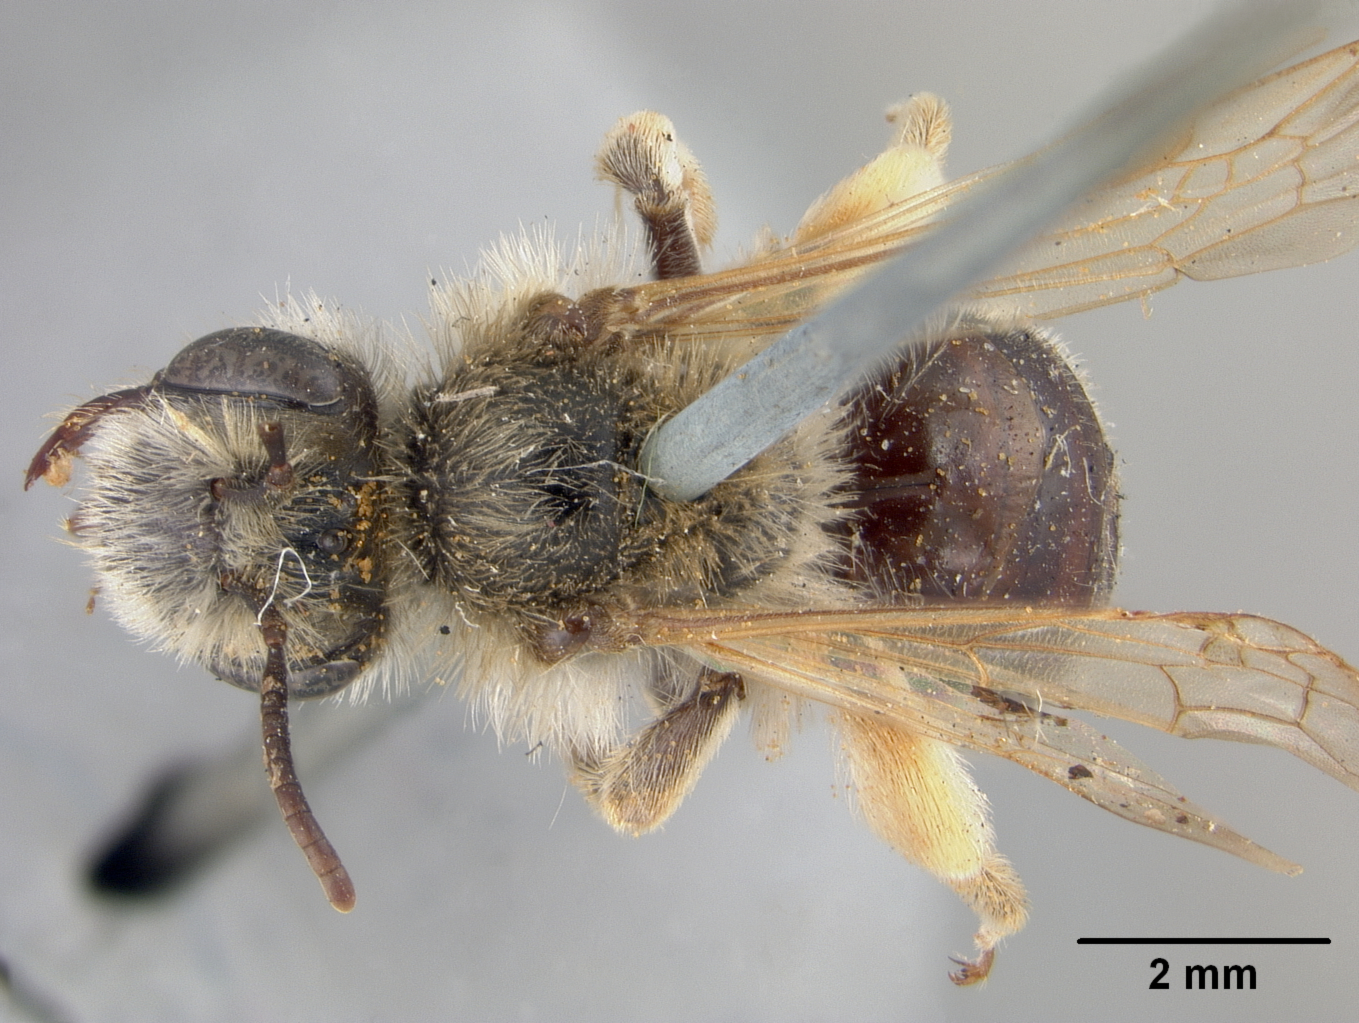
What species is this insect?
Andrena subaustralis
